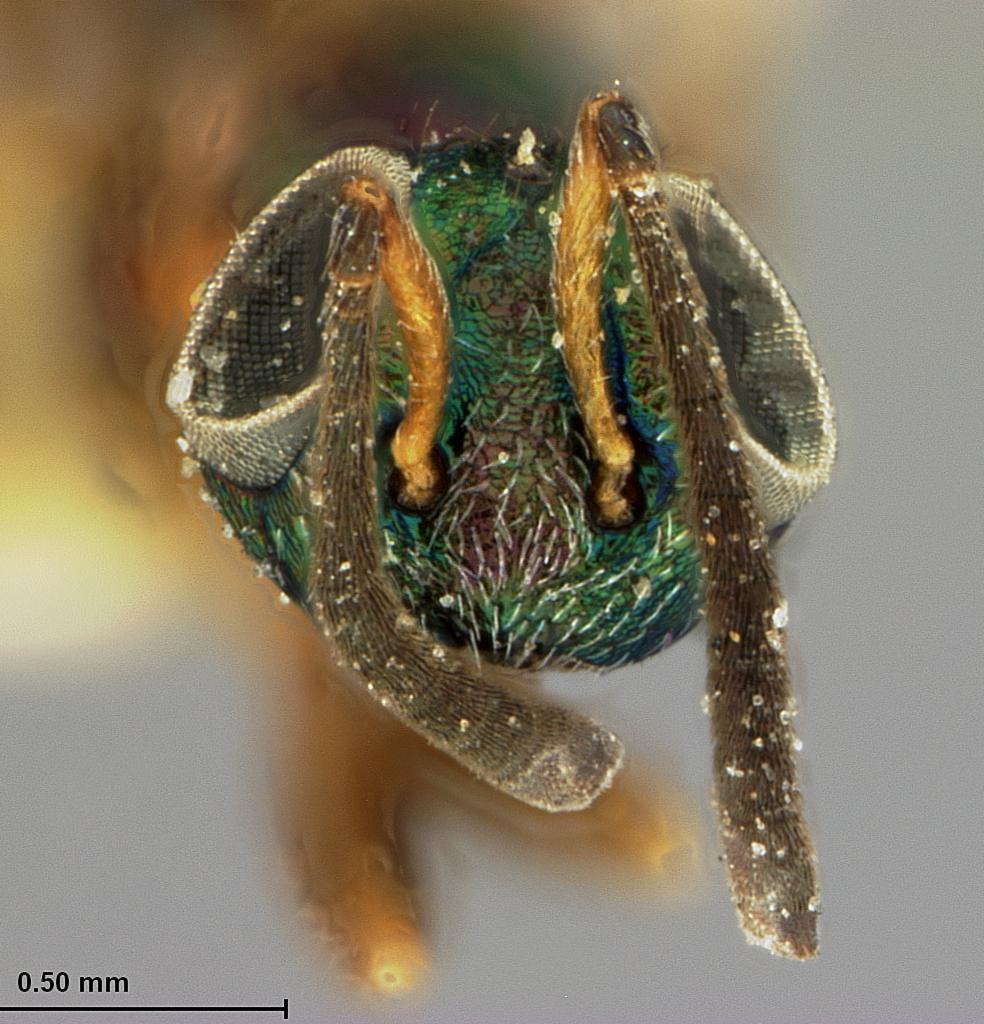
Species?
Anastatus pearsalli
